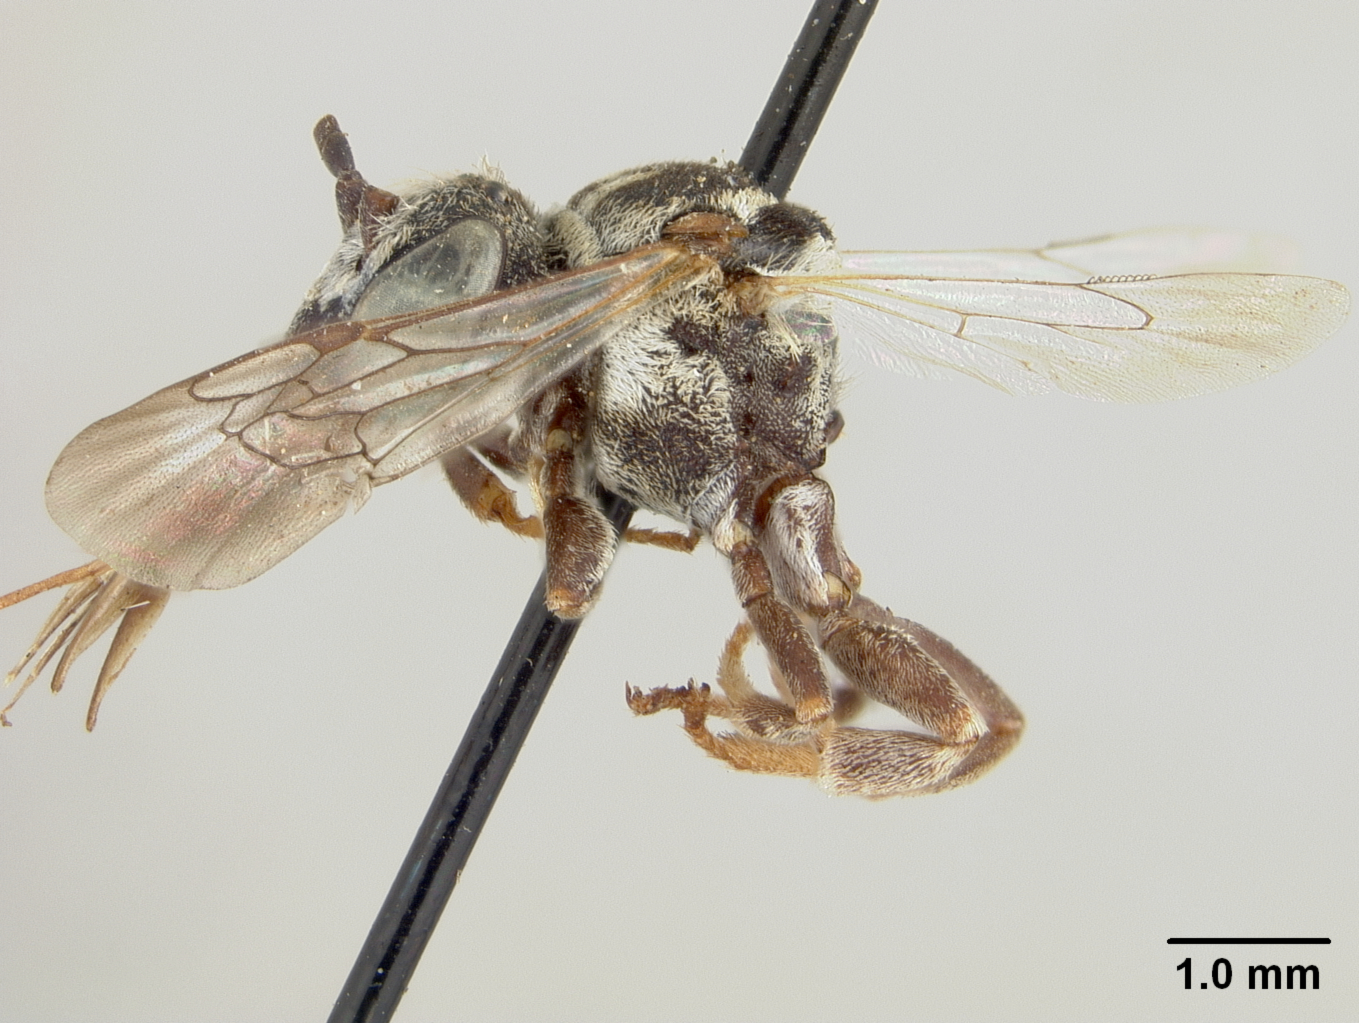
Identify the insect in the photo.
Epeolus humillimus
